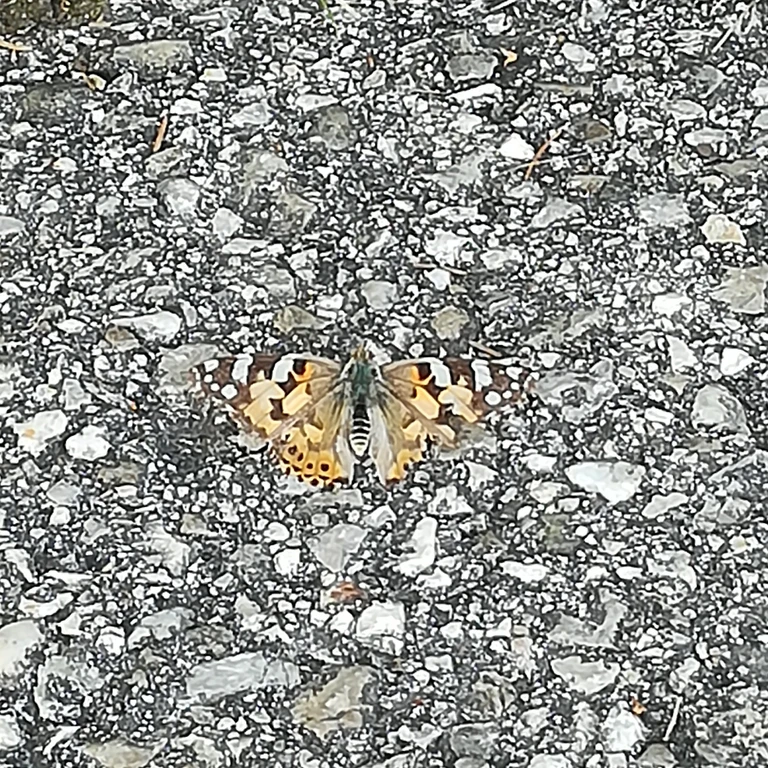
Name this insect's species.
Vanessa cardui
